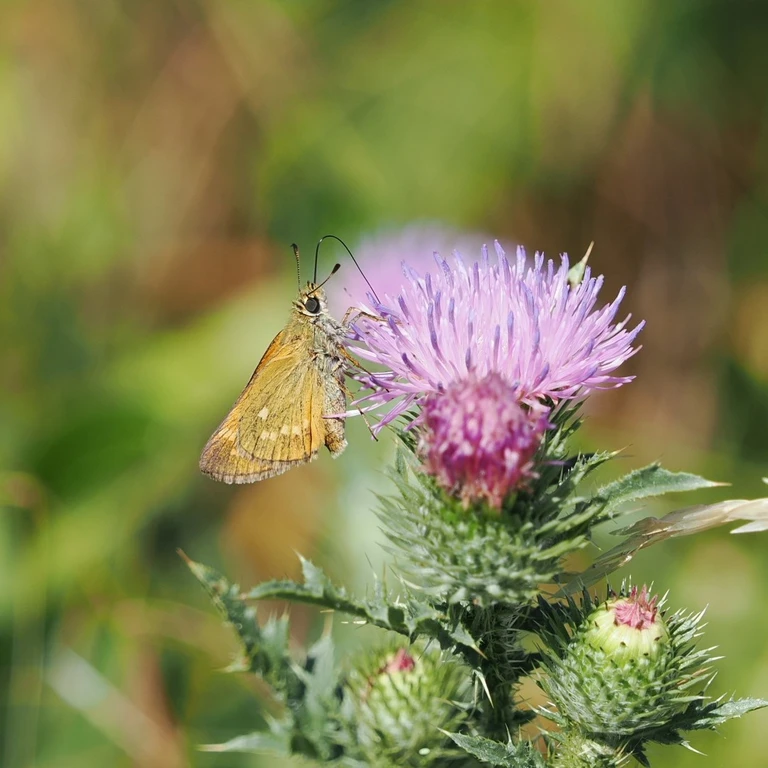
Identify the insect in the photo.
Ochlodes sylvanus (also Ochlodes venata)
